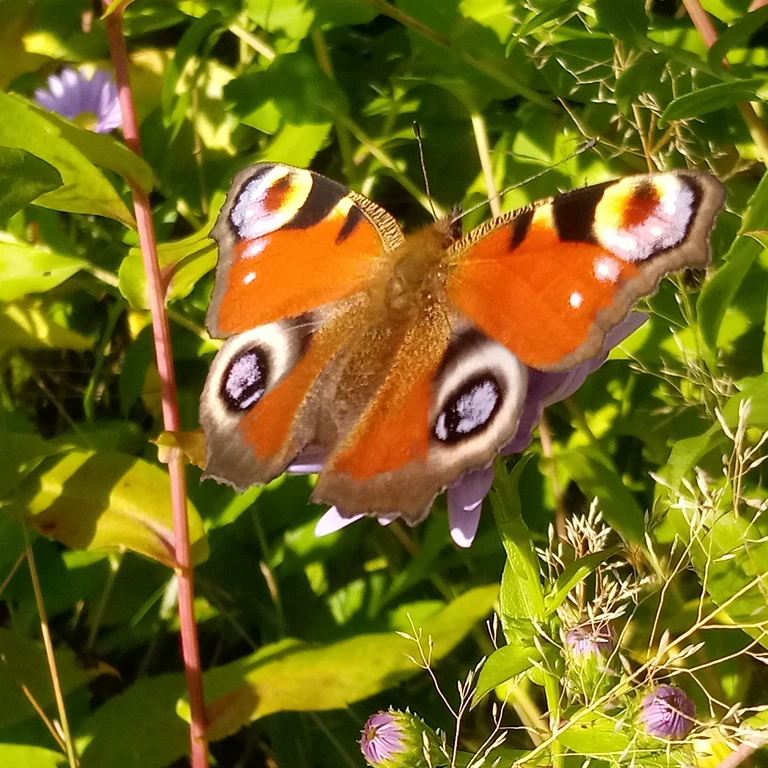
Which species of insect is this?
Aglais io
